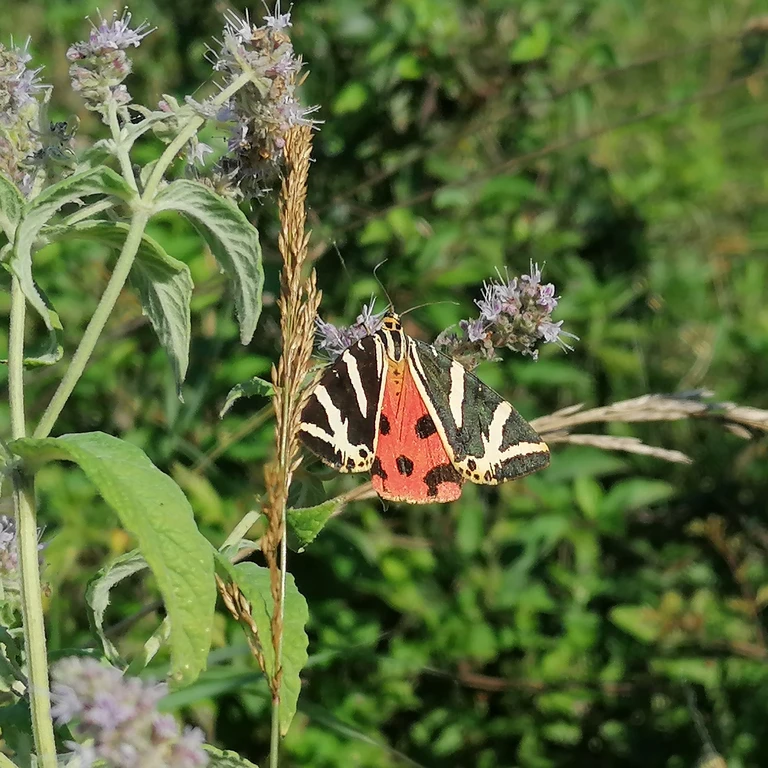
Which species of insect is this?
Euplagia quadripunctaria
